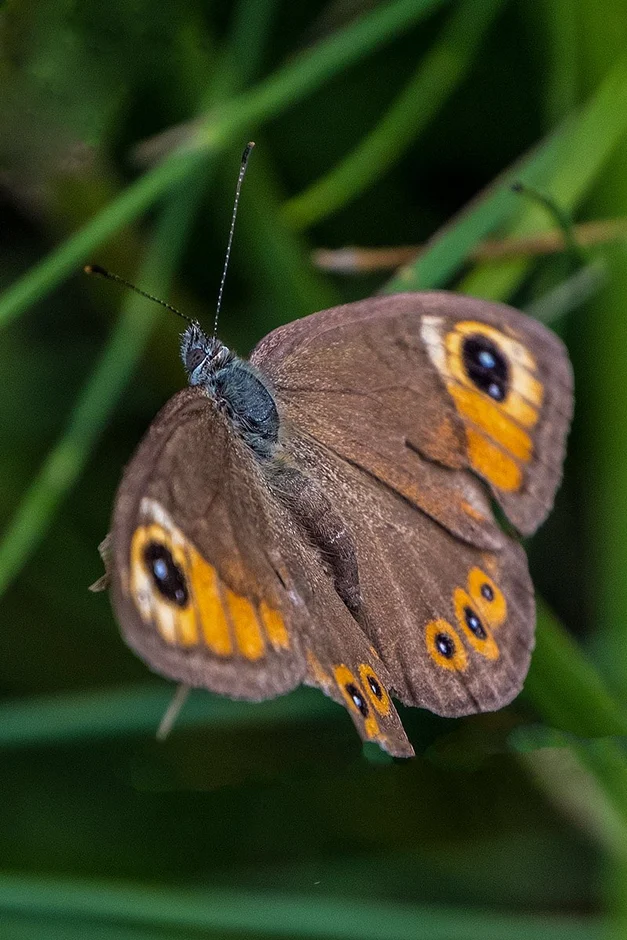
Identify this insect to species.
Lasiommata maera (also Pararge maera)
